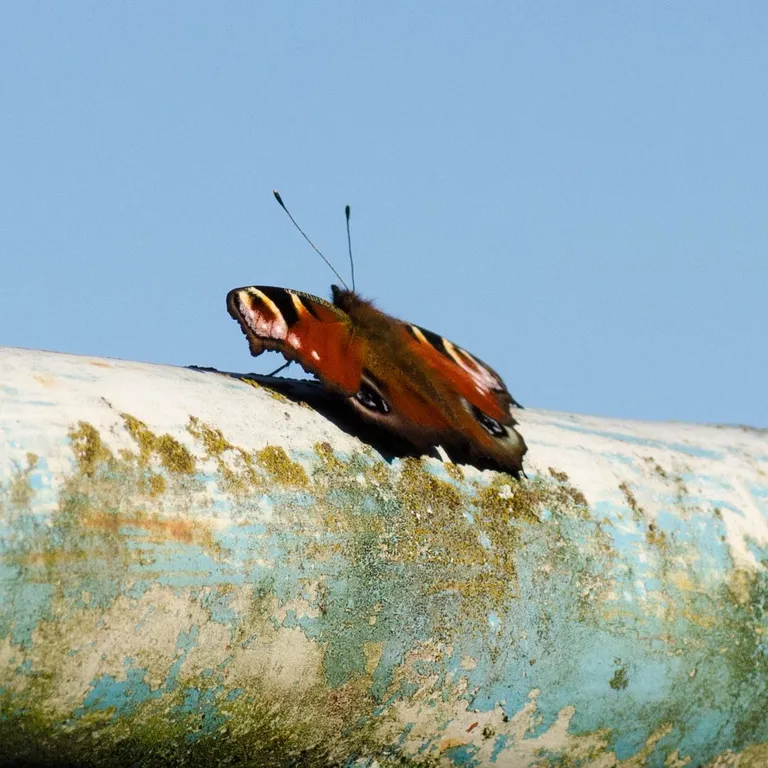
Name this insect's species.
Aglais io
